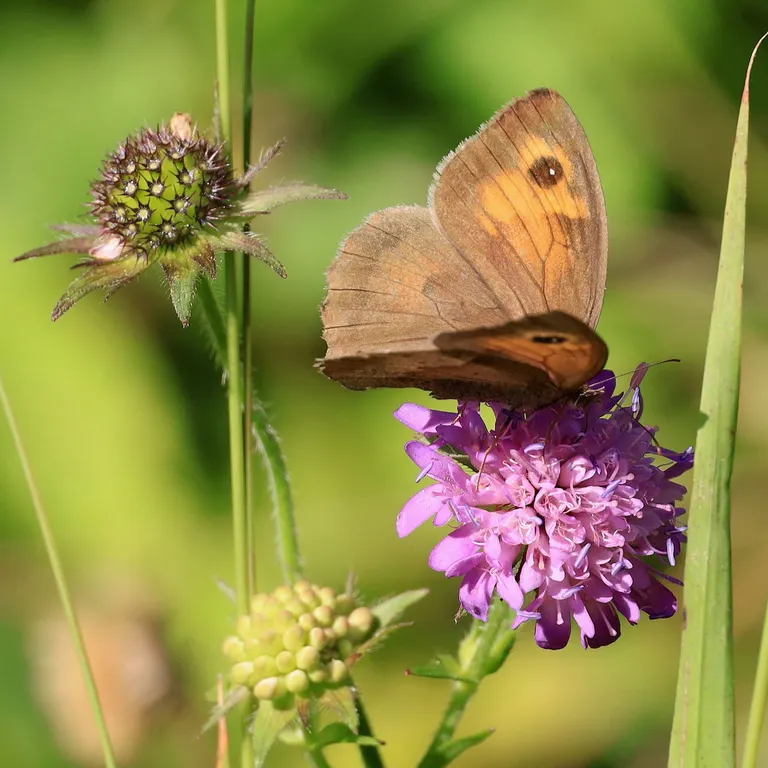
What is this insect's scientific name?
Maniola jurtina
